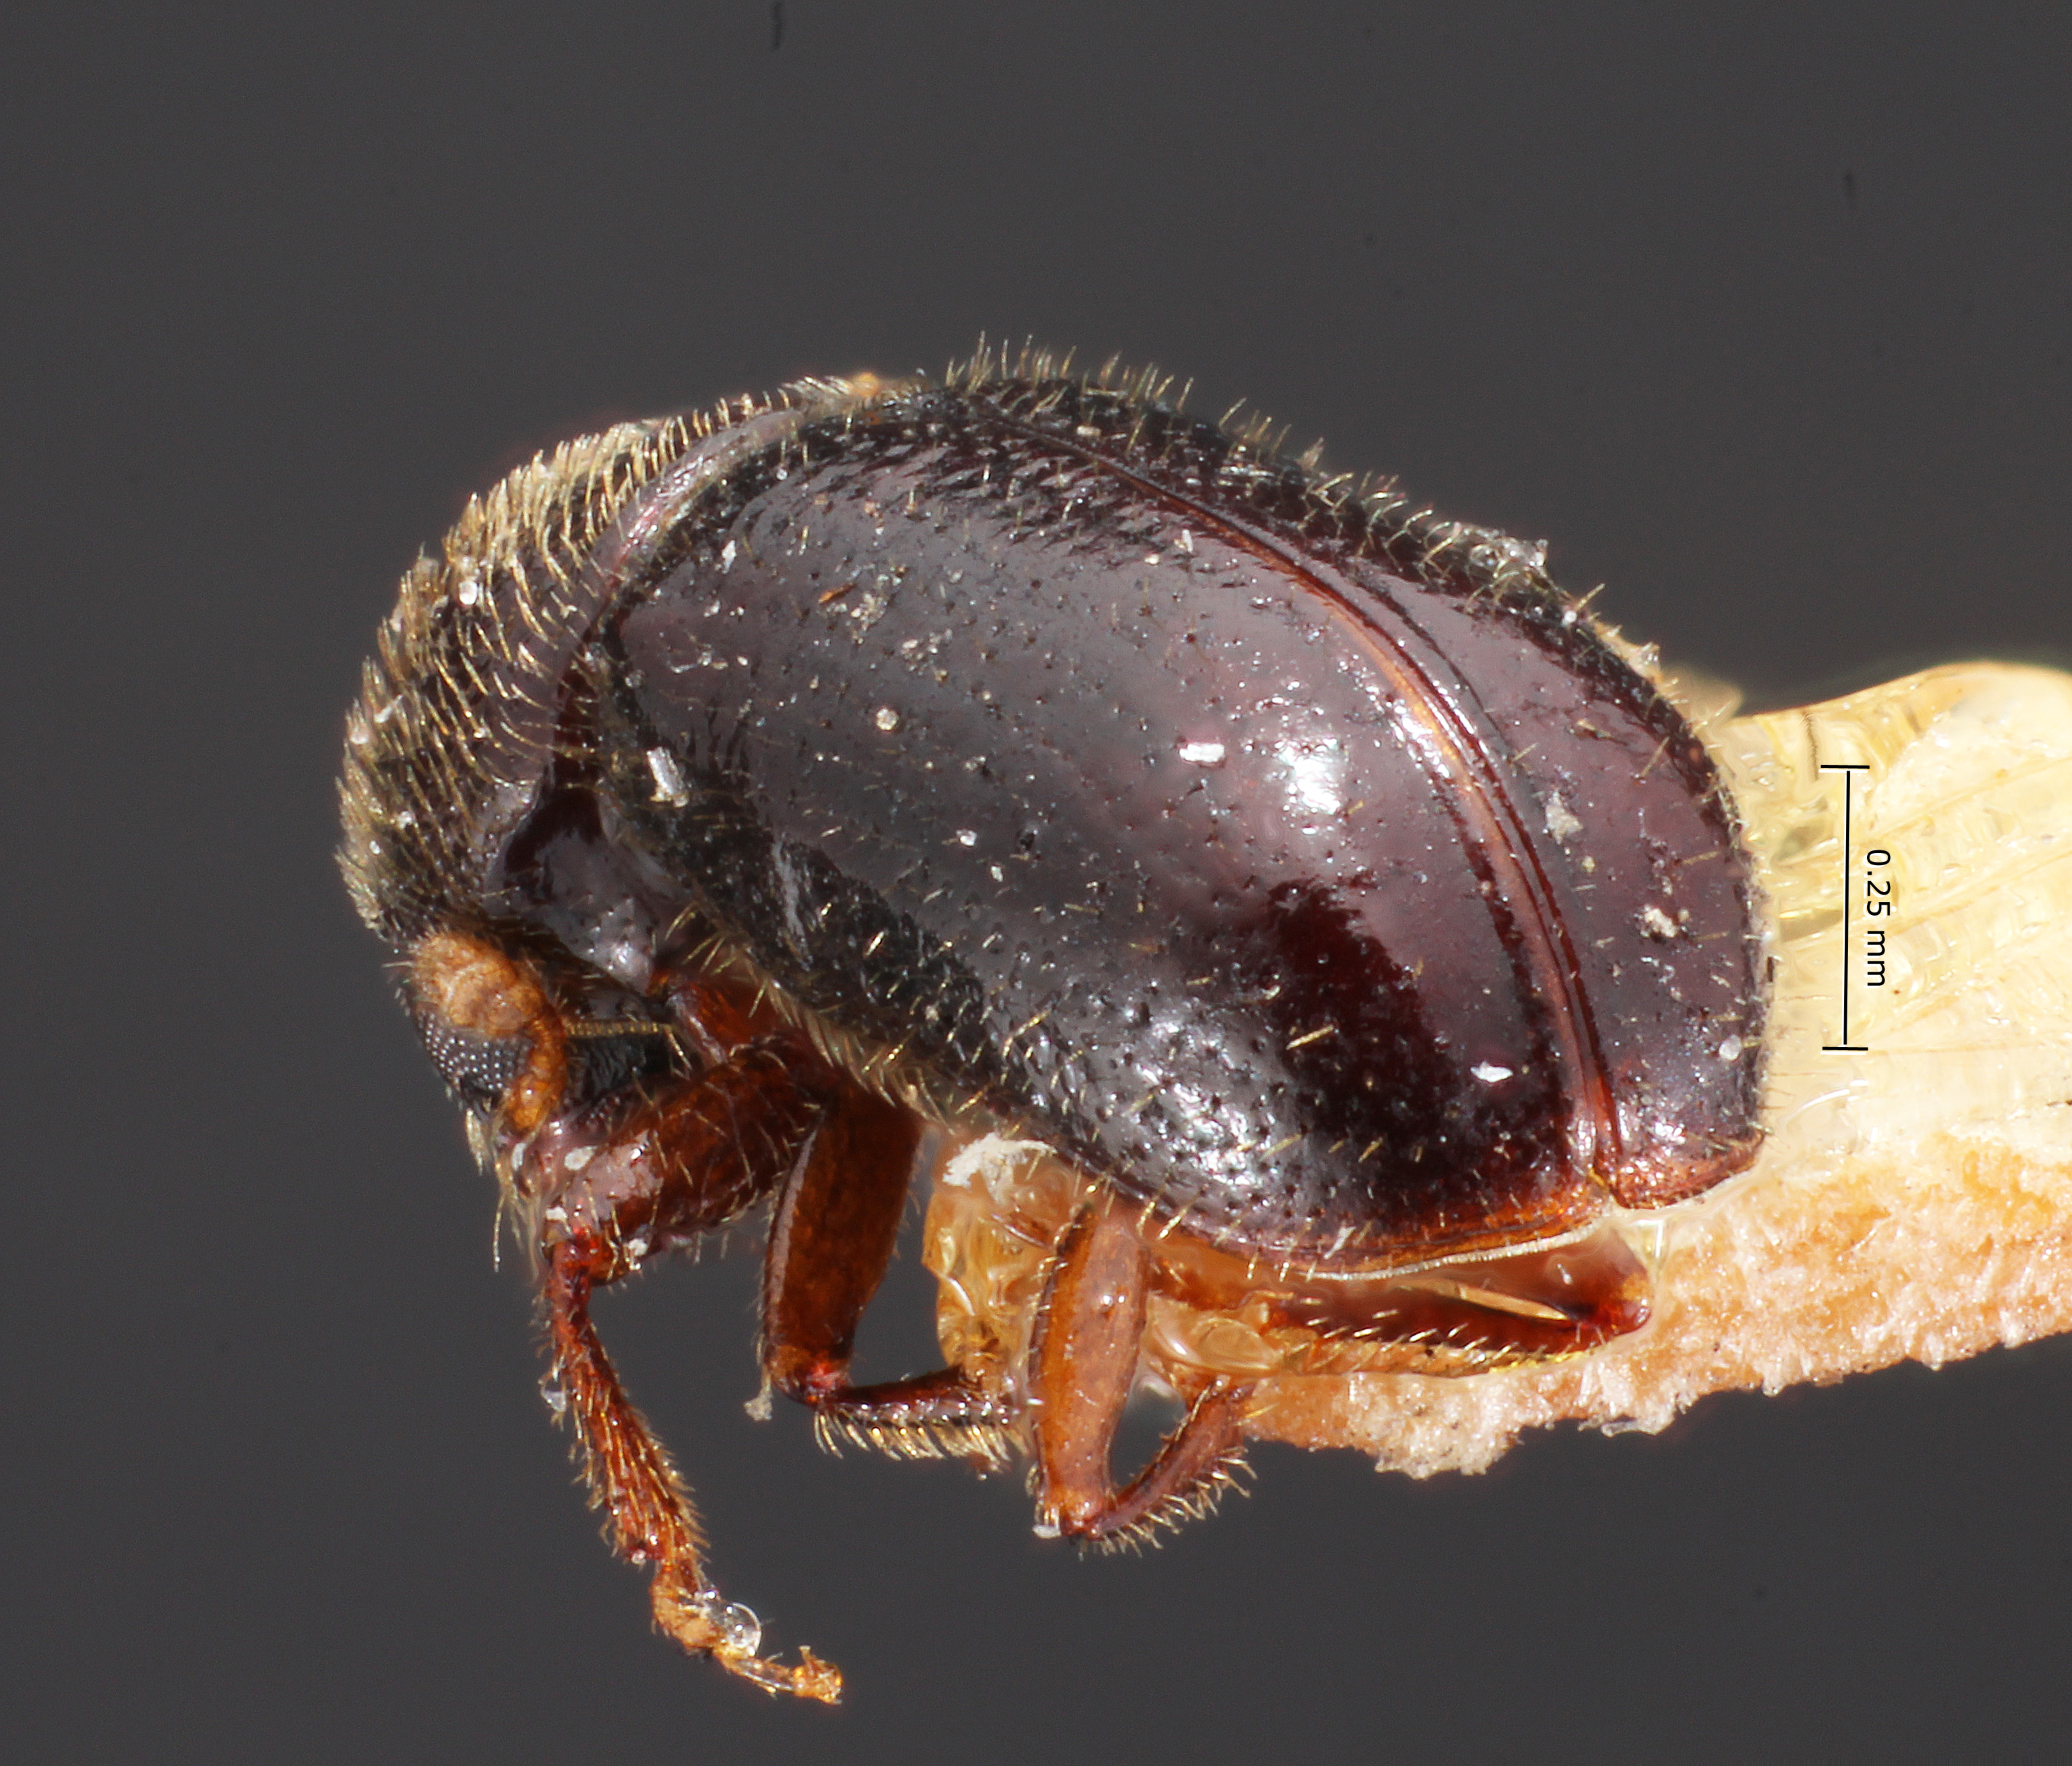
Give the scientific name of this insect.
Myeloborus pinquis
